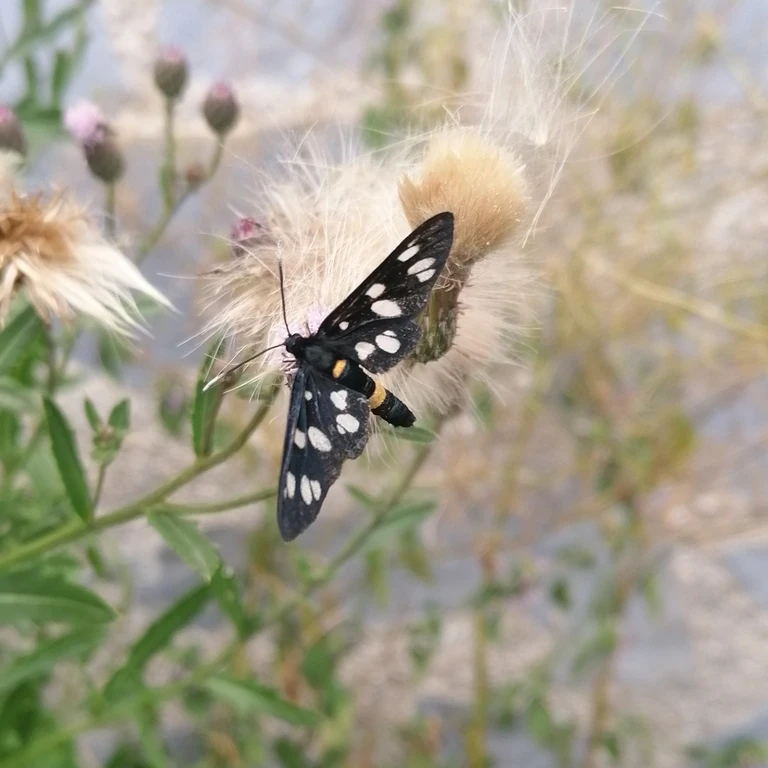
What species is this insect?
Amata phegea
